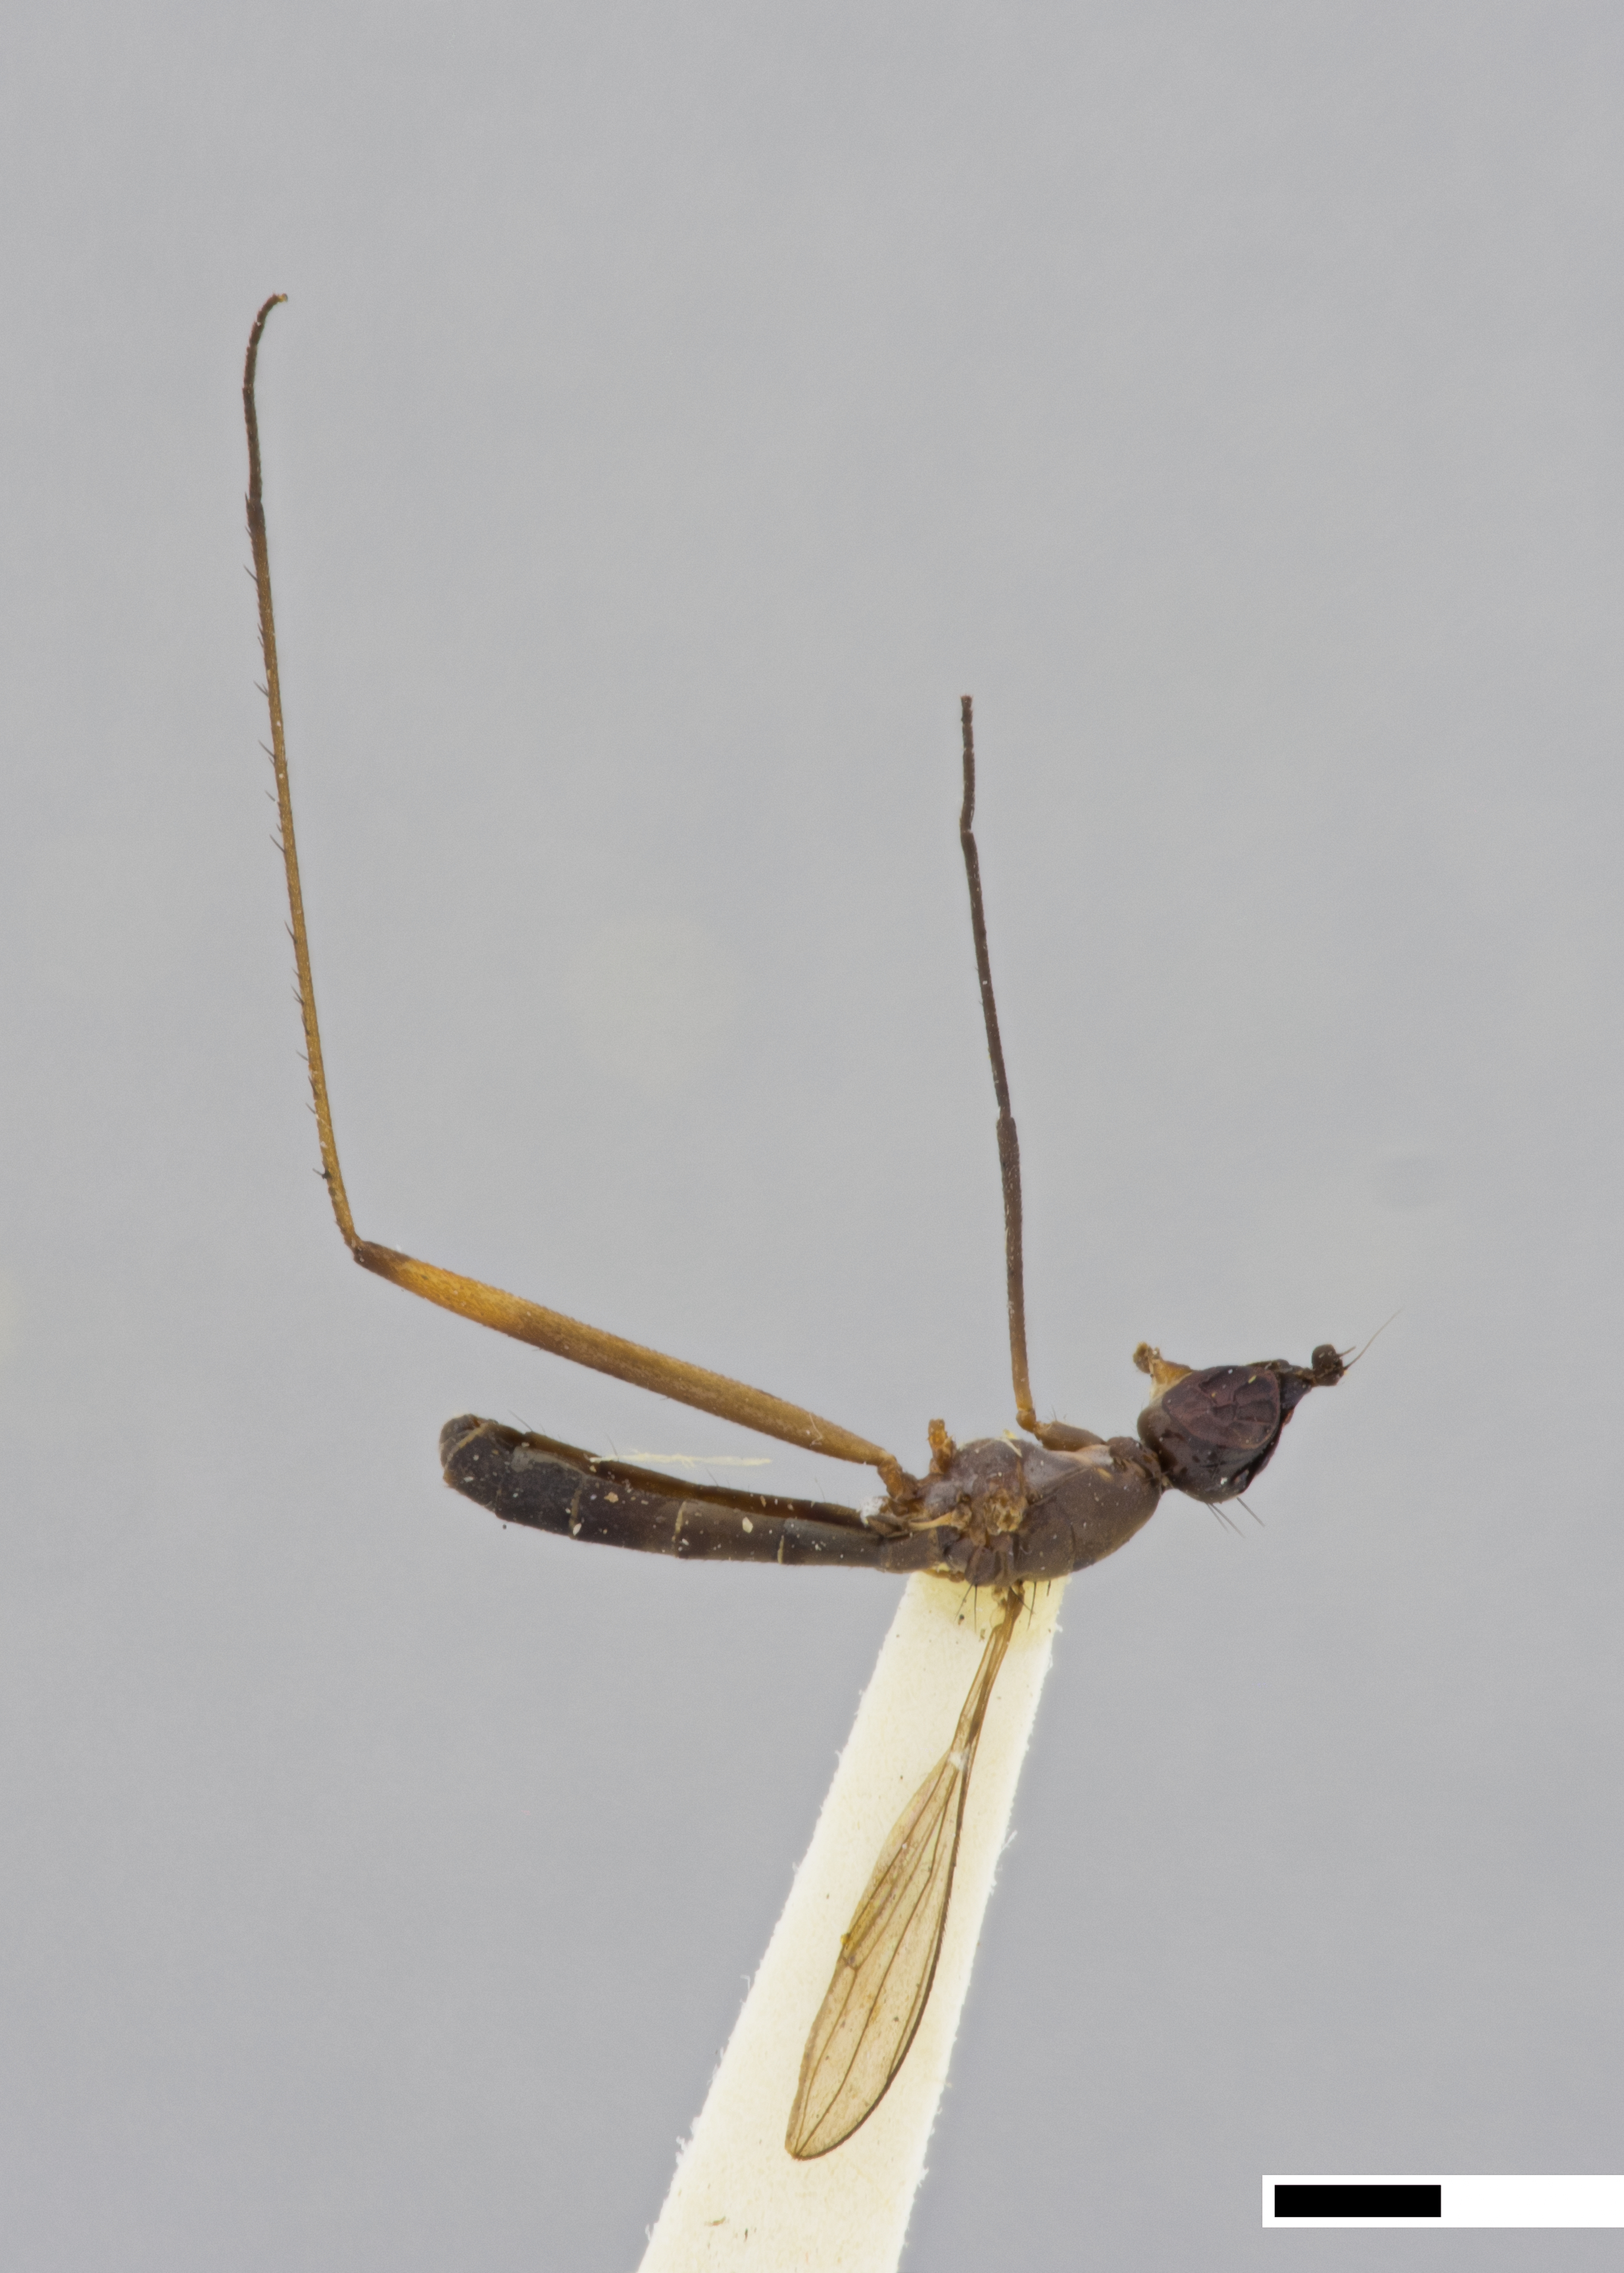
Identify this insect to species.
Micropeza tabernilla
